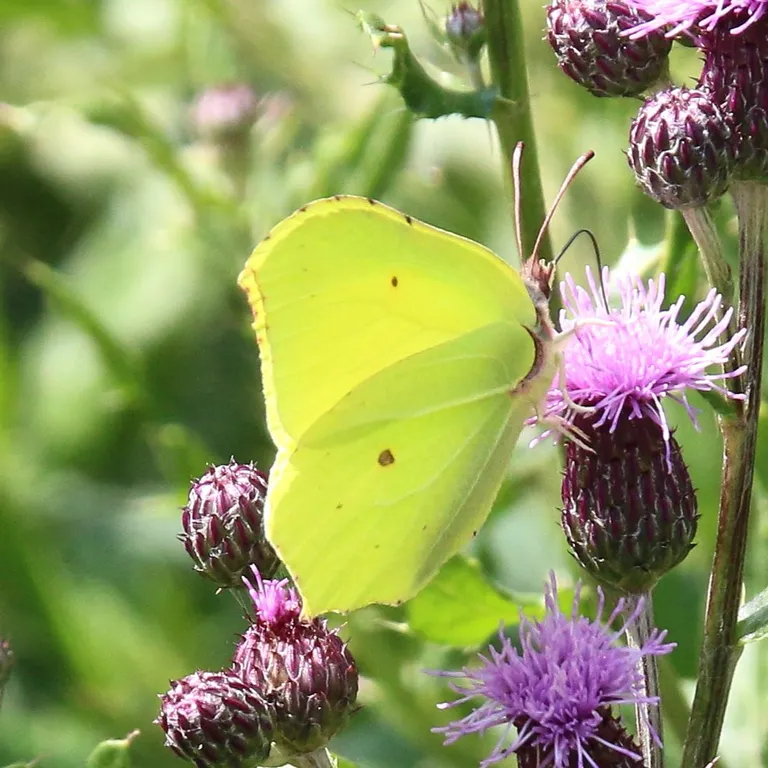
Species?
Gonepteryx rhamni
